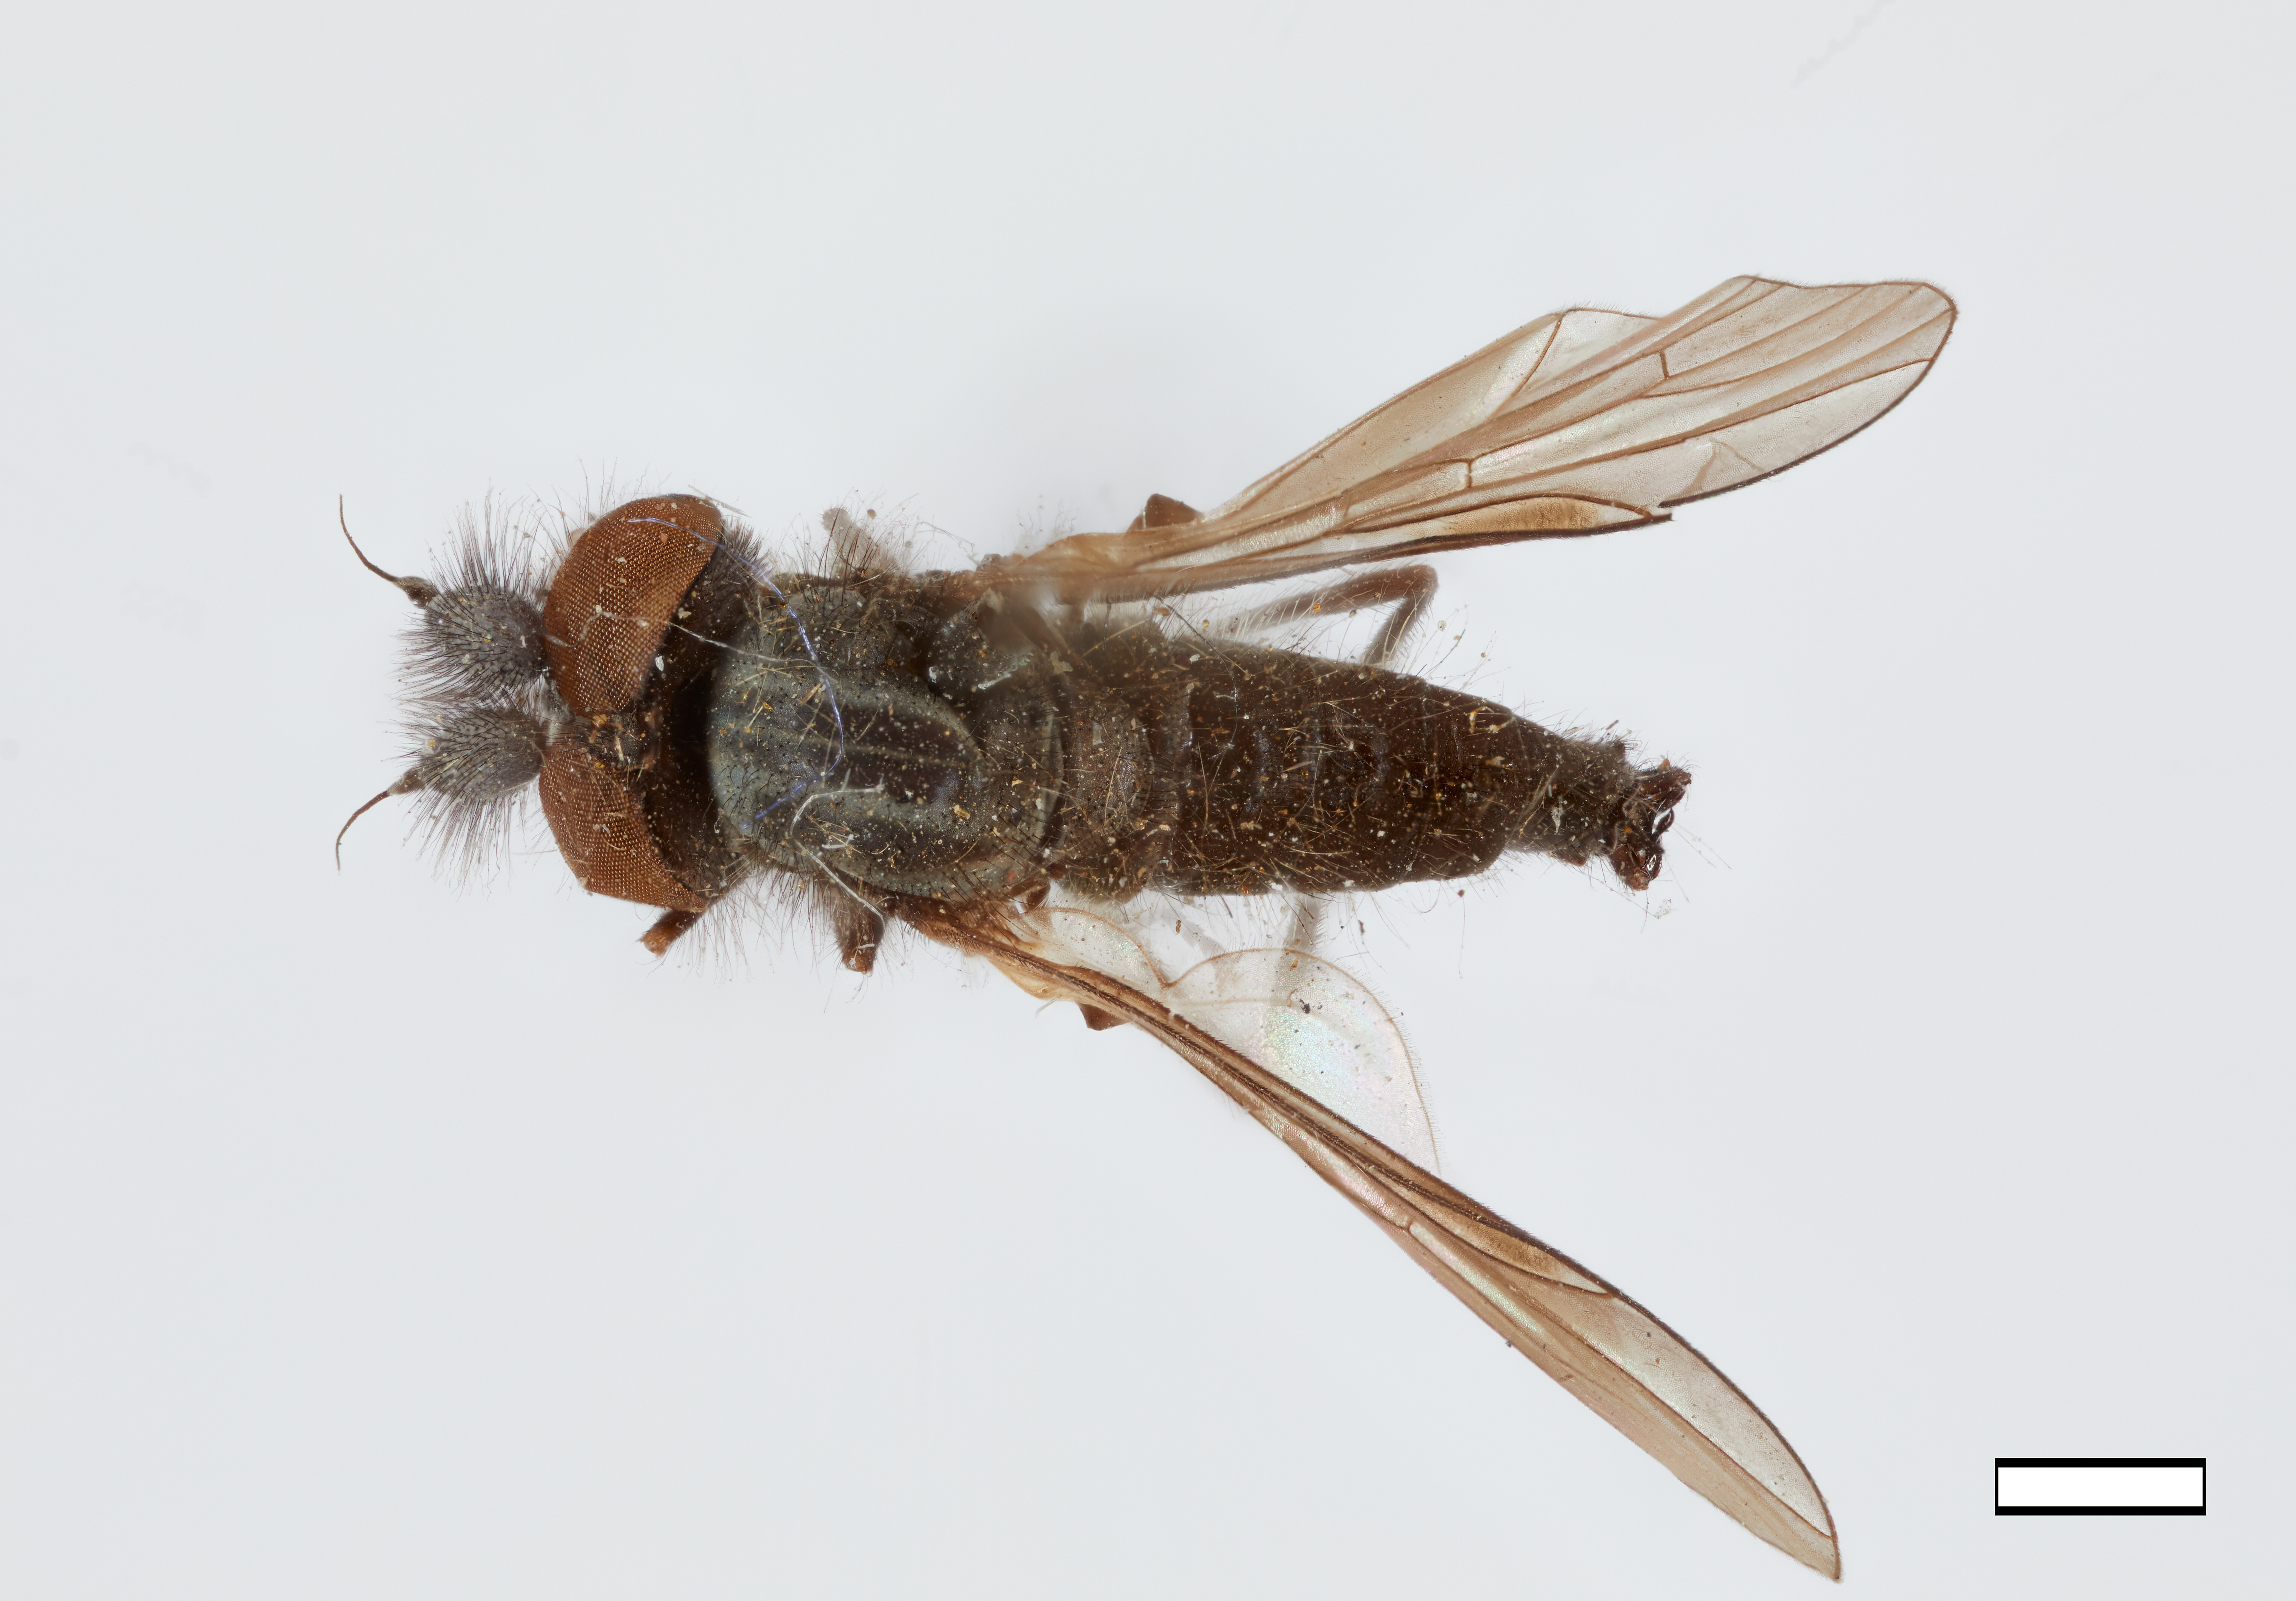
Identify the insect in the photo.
Symphoromyia inquisitor
